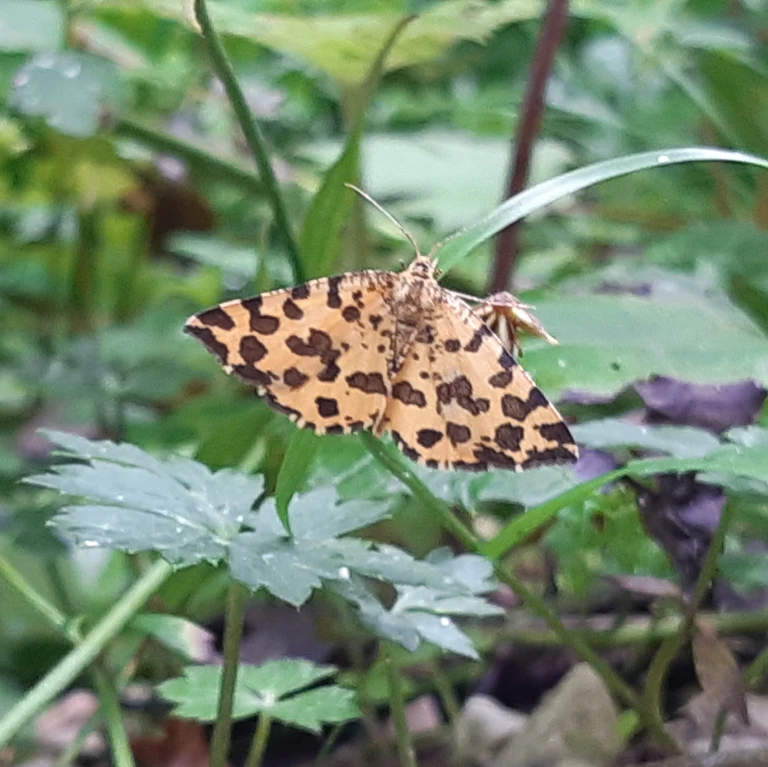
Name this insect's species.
Pseudopanthera macularia
